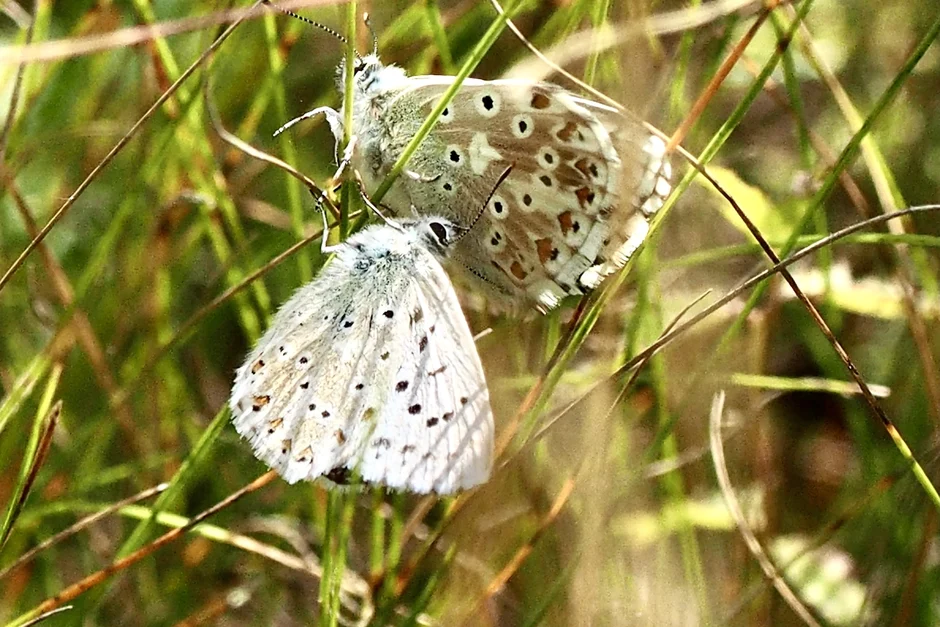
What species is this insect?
Lysandra coridon
